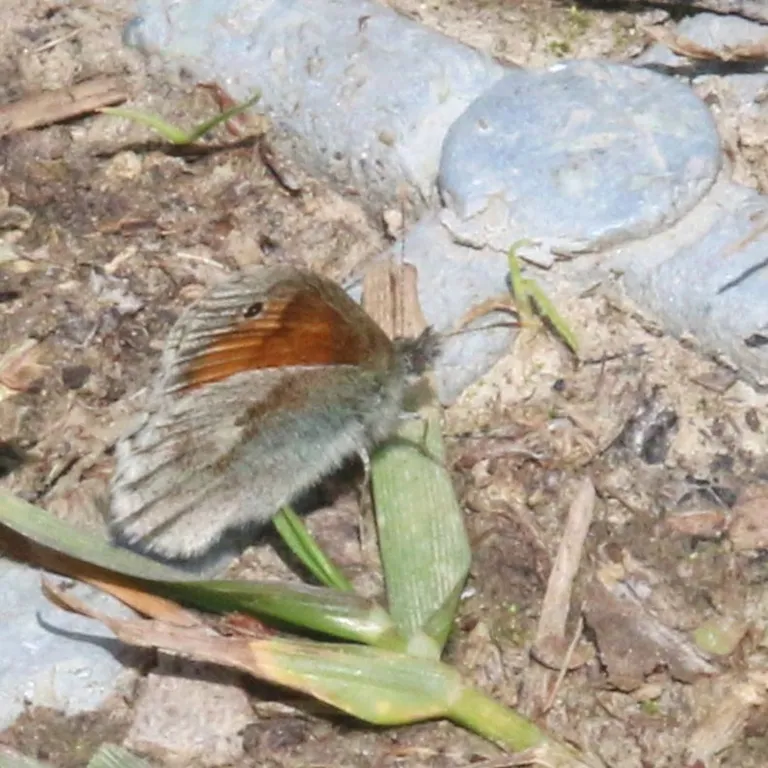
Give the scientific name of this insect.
Coenonympha pamphilus
